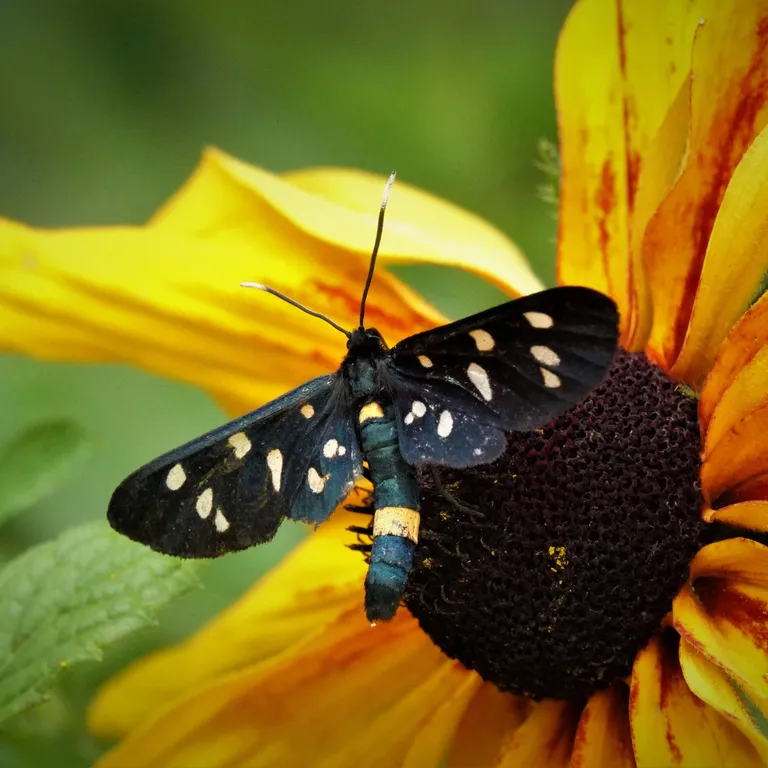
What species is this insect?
Amata phegea
